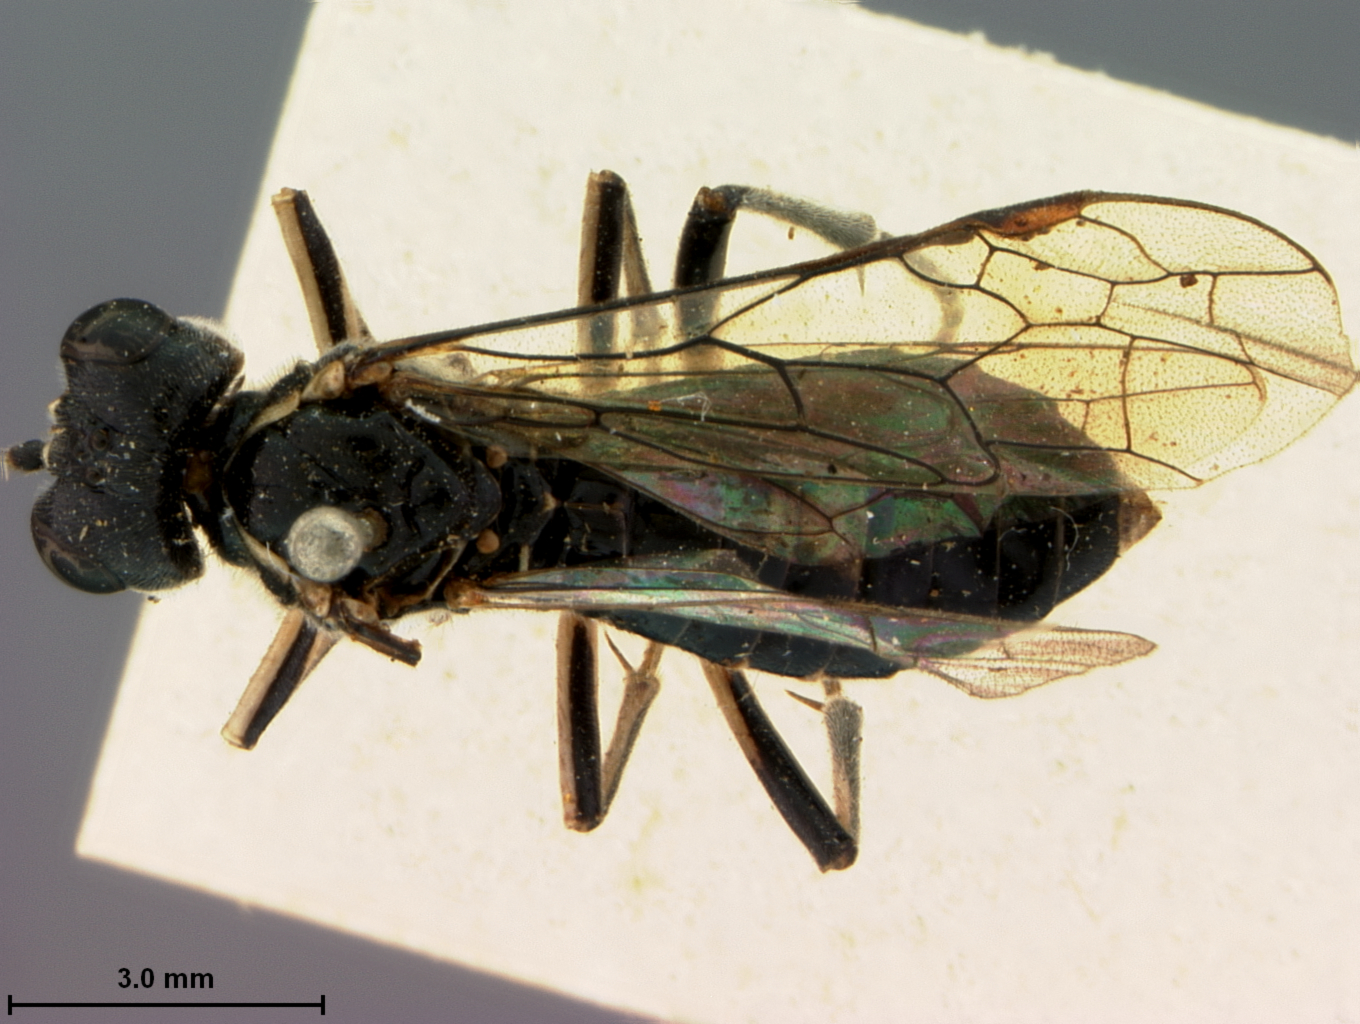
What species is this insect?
Tenthredella kumaonensis
